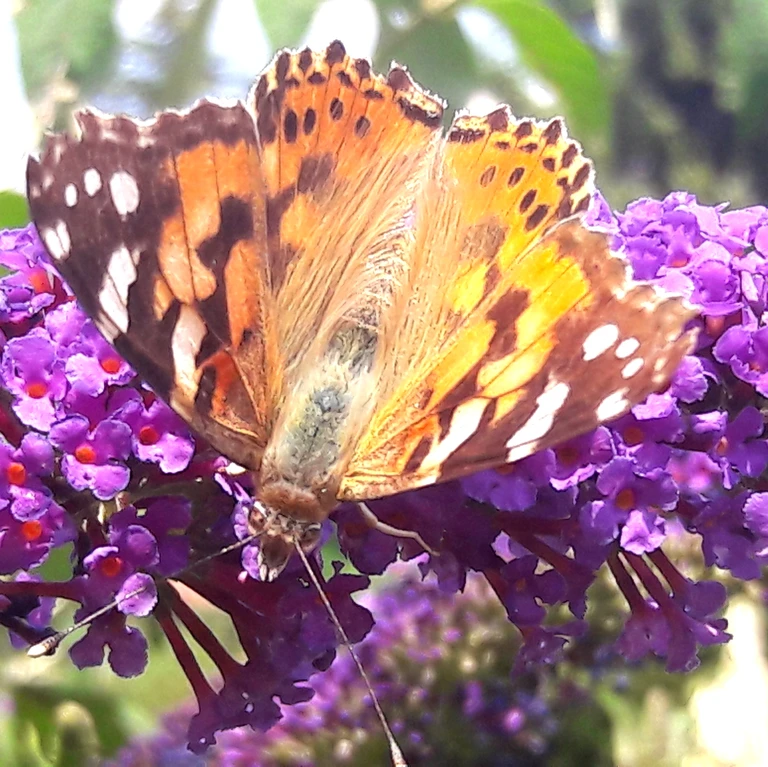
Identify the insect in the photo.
Vanessa cardui
